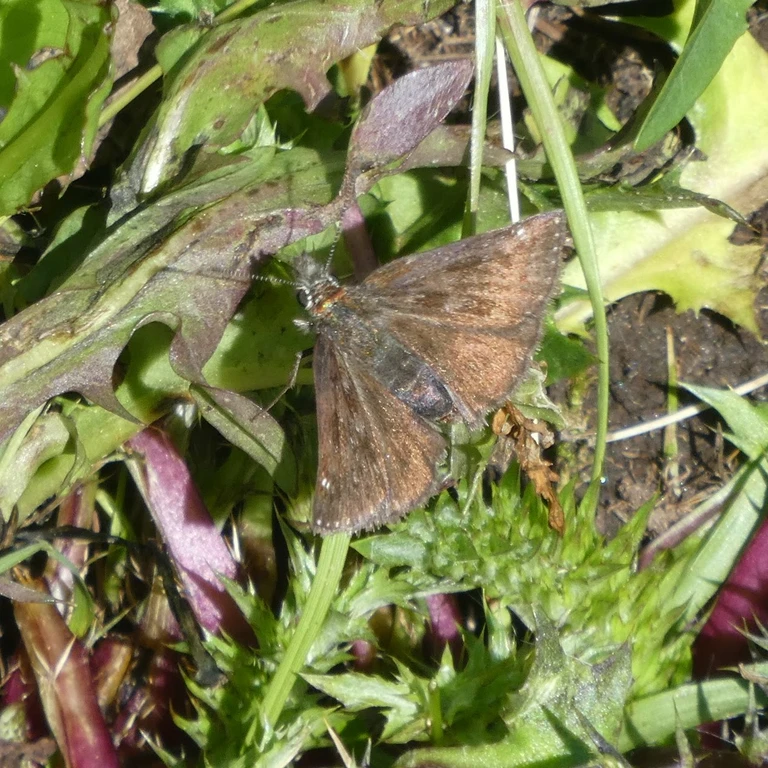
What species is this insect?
Erynnis tages
